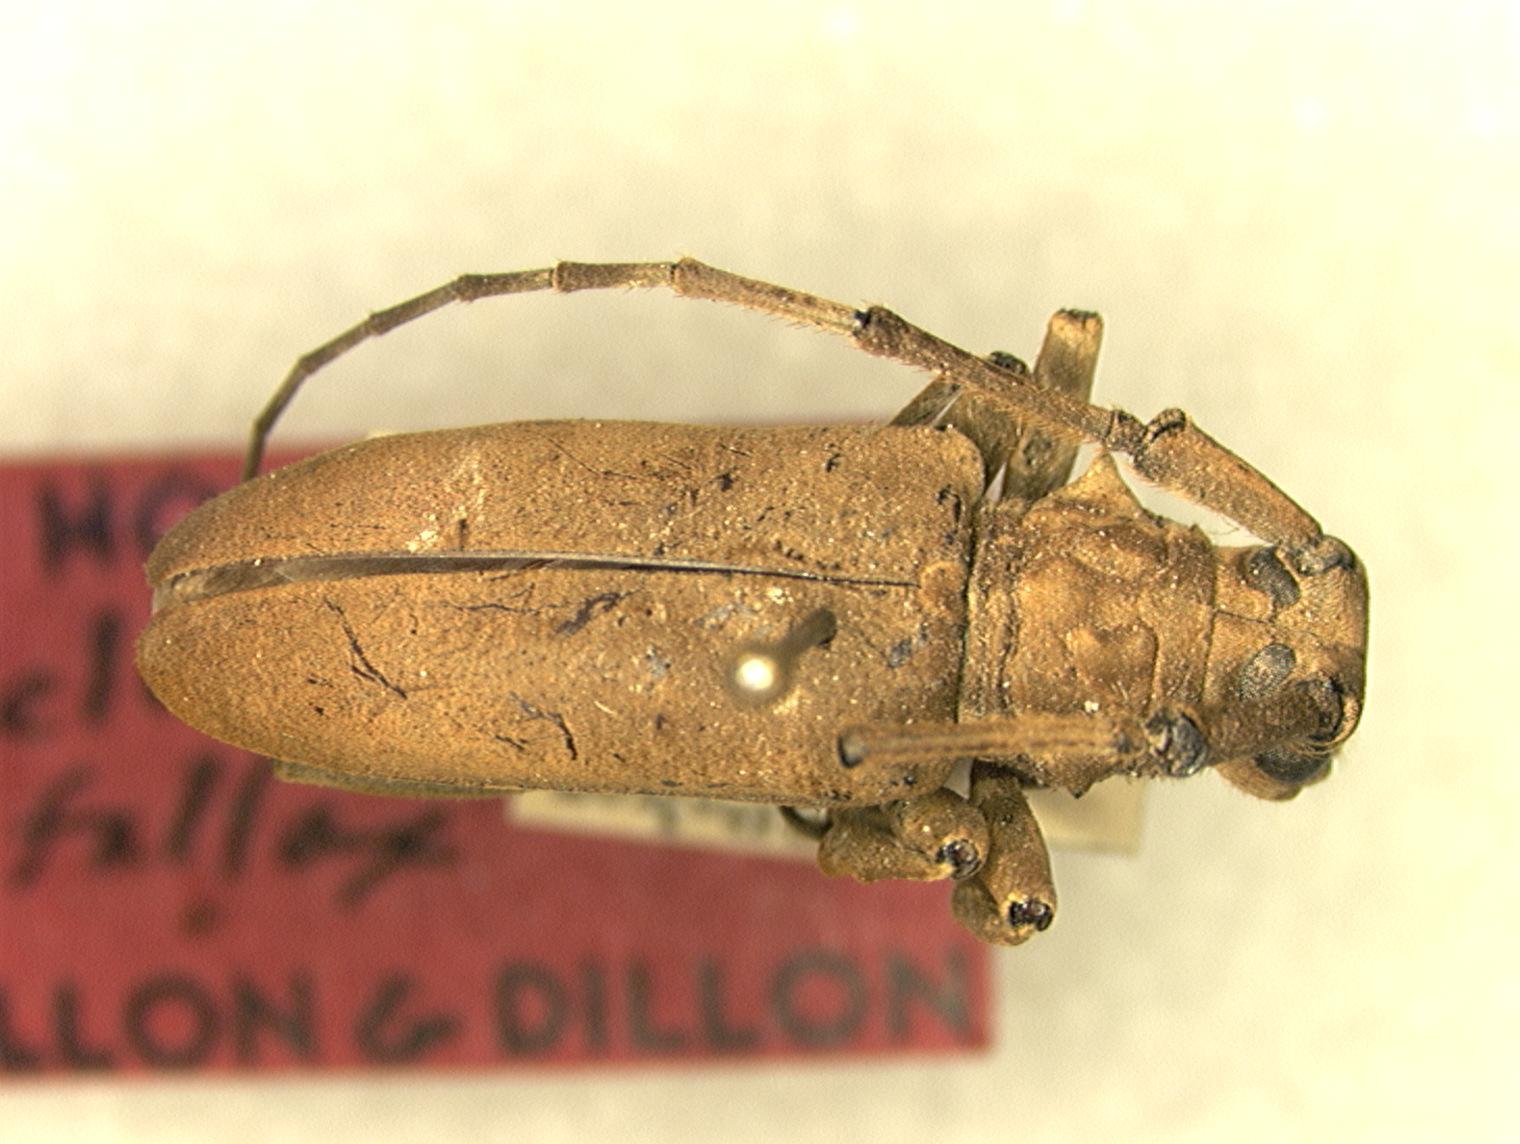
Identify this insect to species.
Neliochamus fallax
